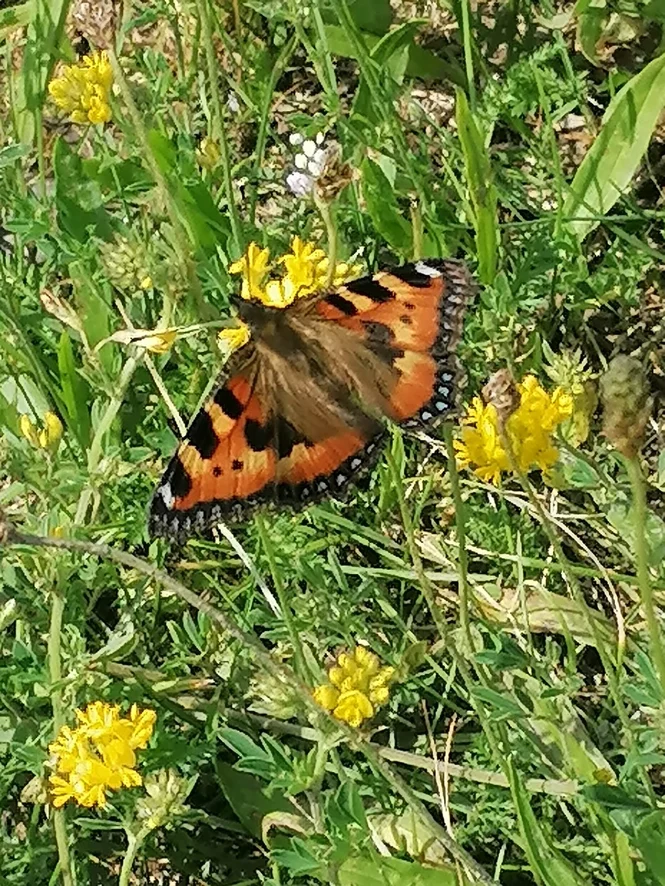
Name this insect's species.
Aglais urticae
